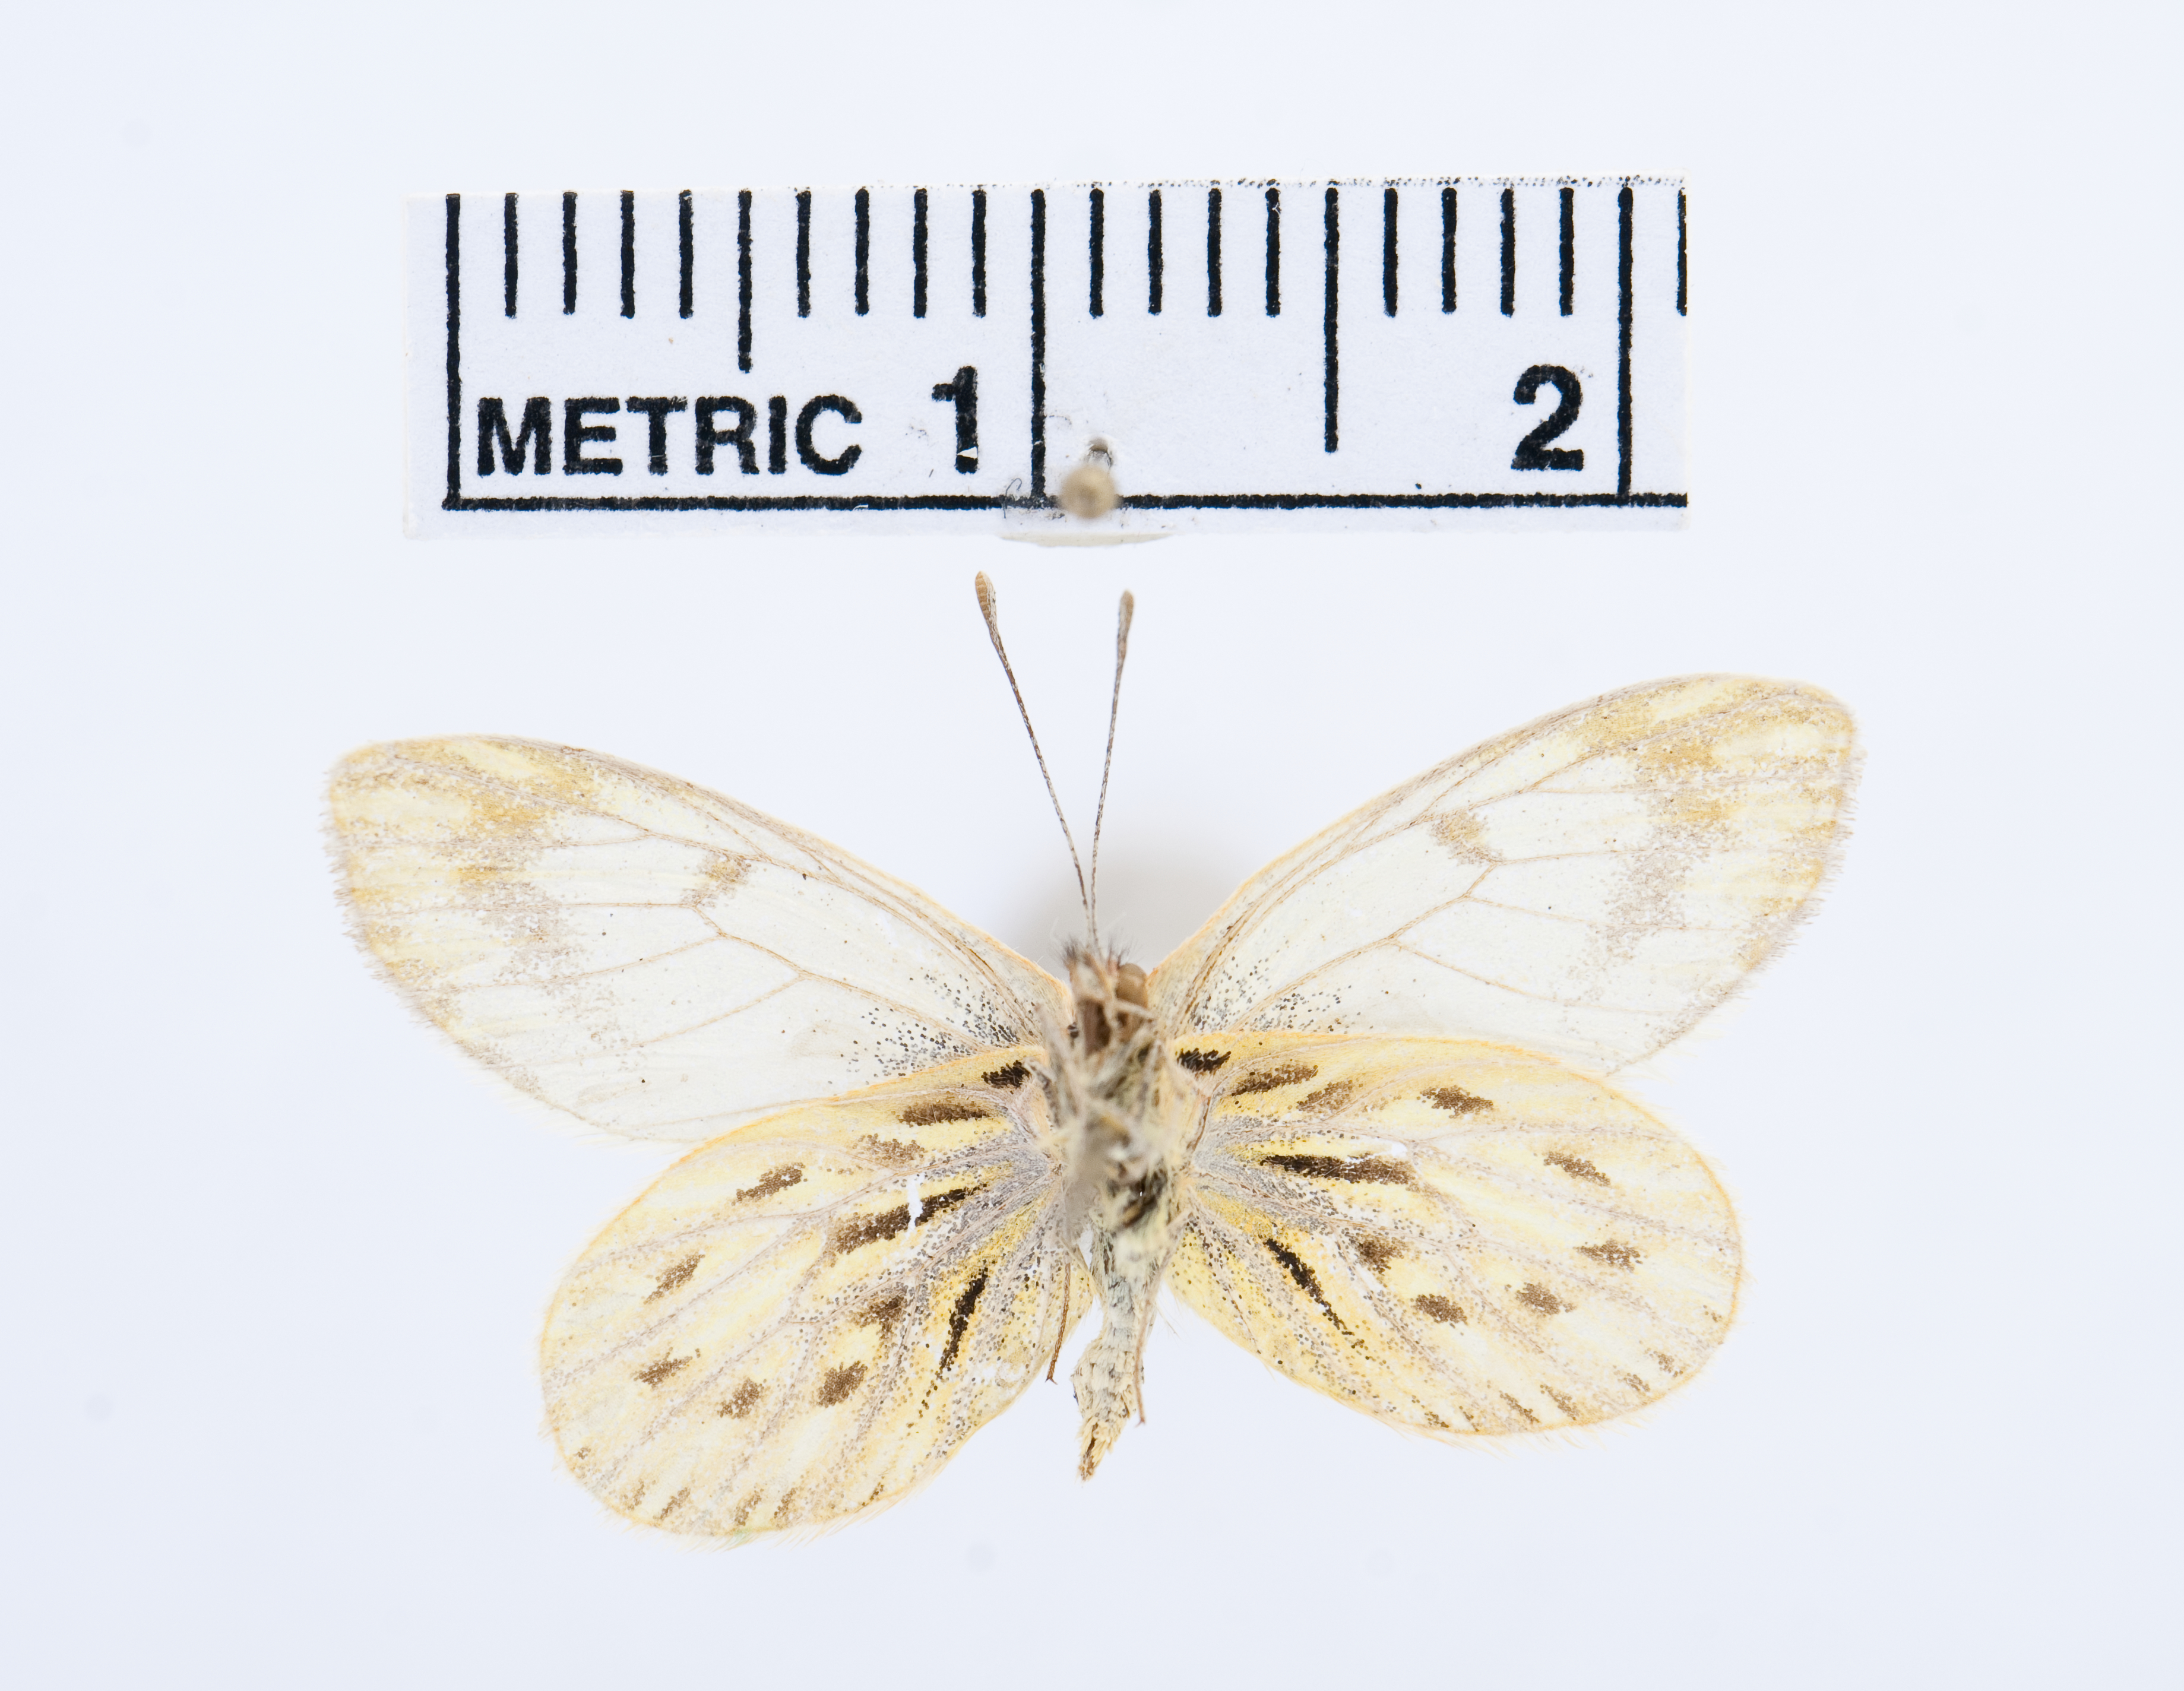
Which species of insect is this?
Phulia nannophyes
